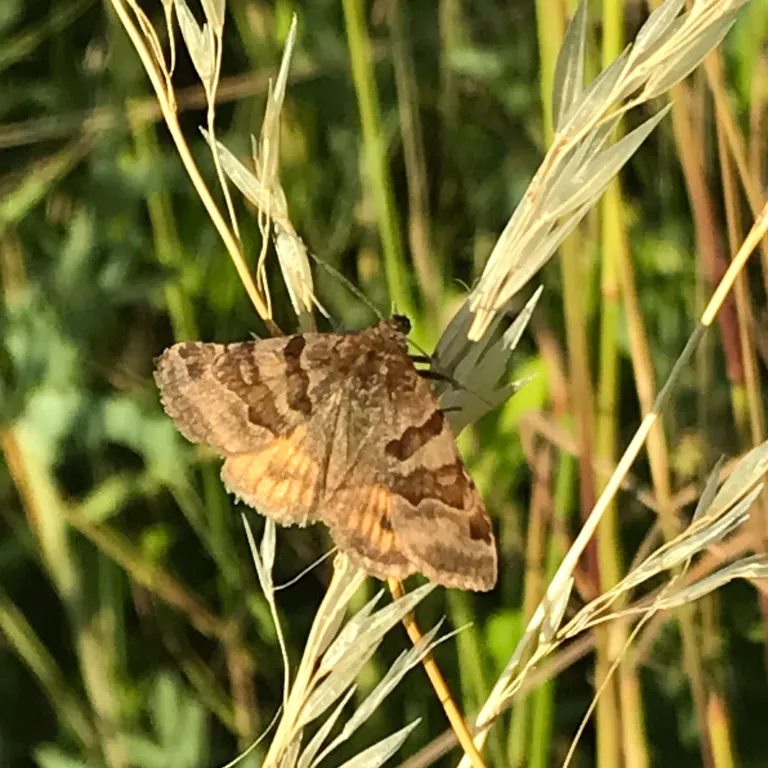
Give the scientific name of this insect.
Euclidia glyphica
